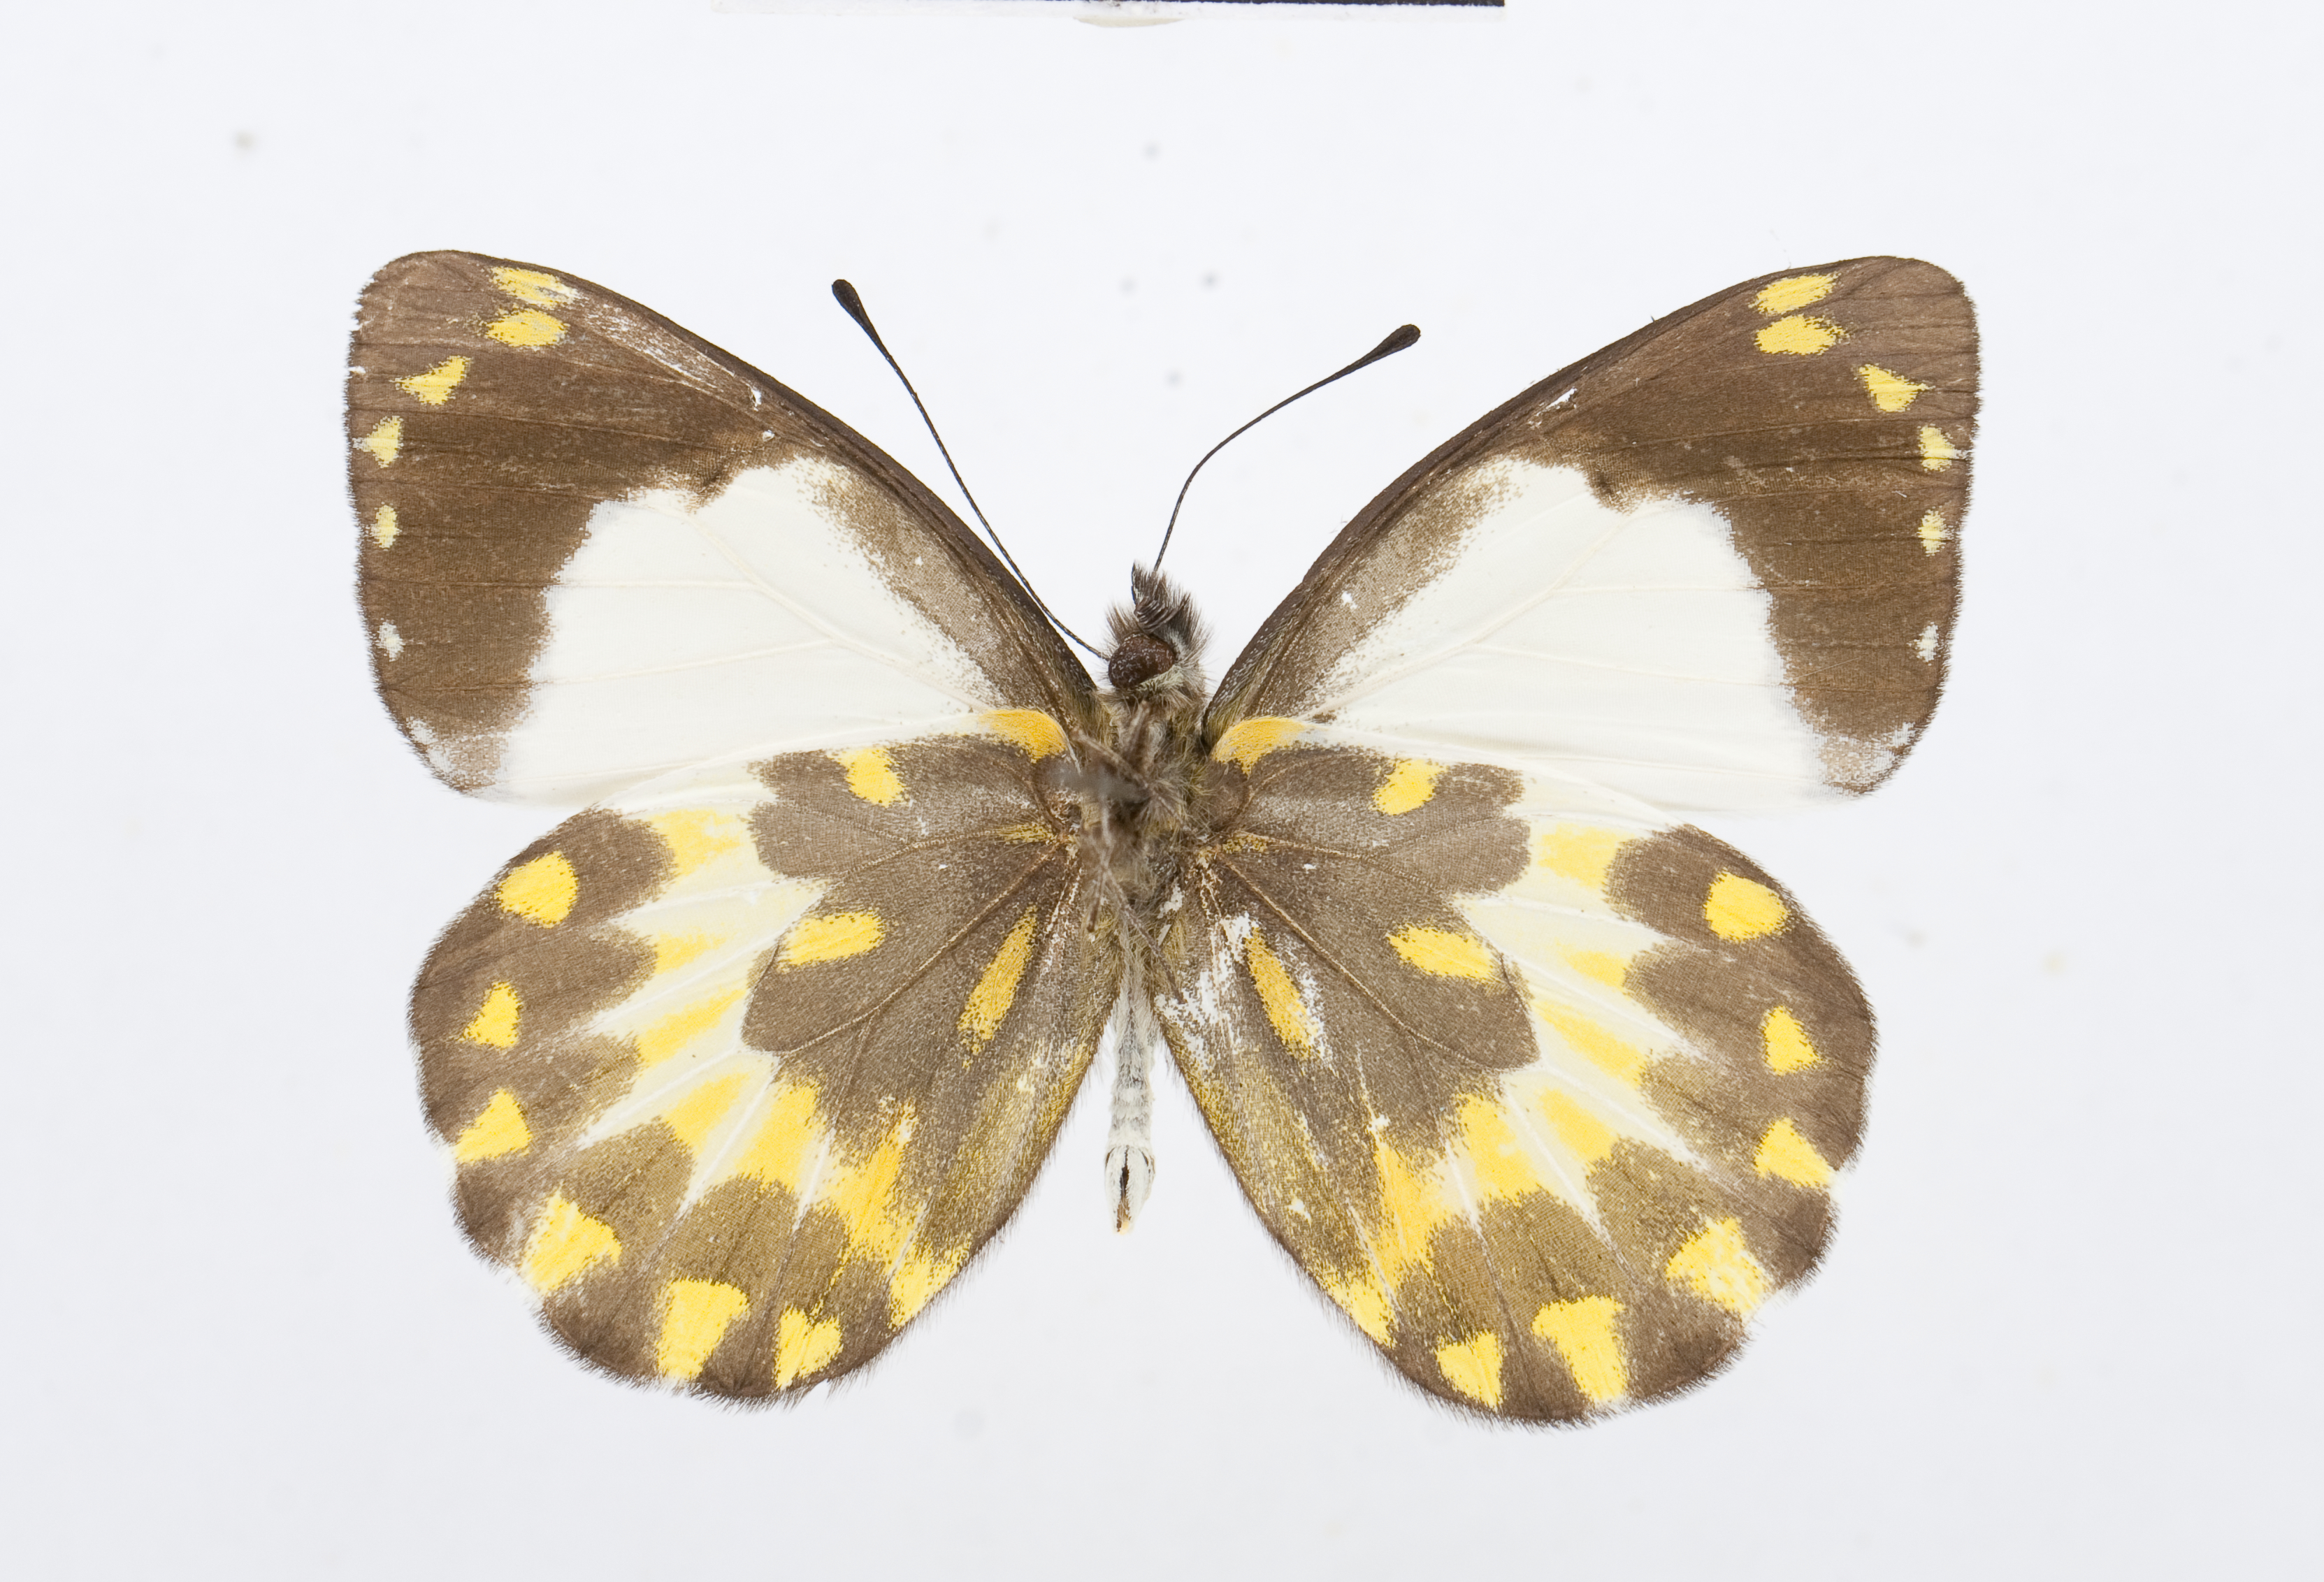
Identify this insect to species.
Delias endela
